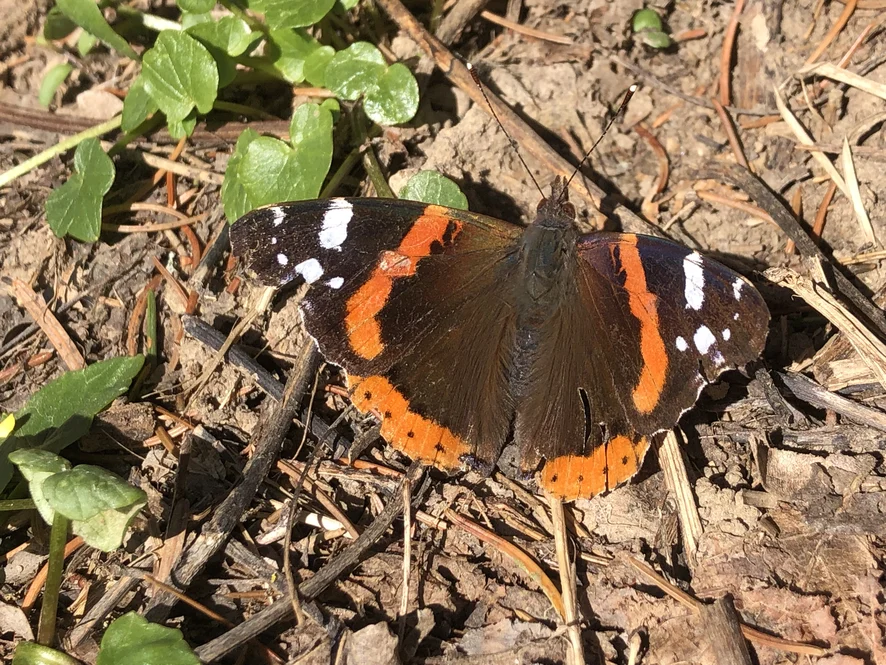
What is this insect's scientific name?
Vanessa atalanta
